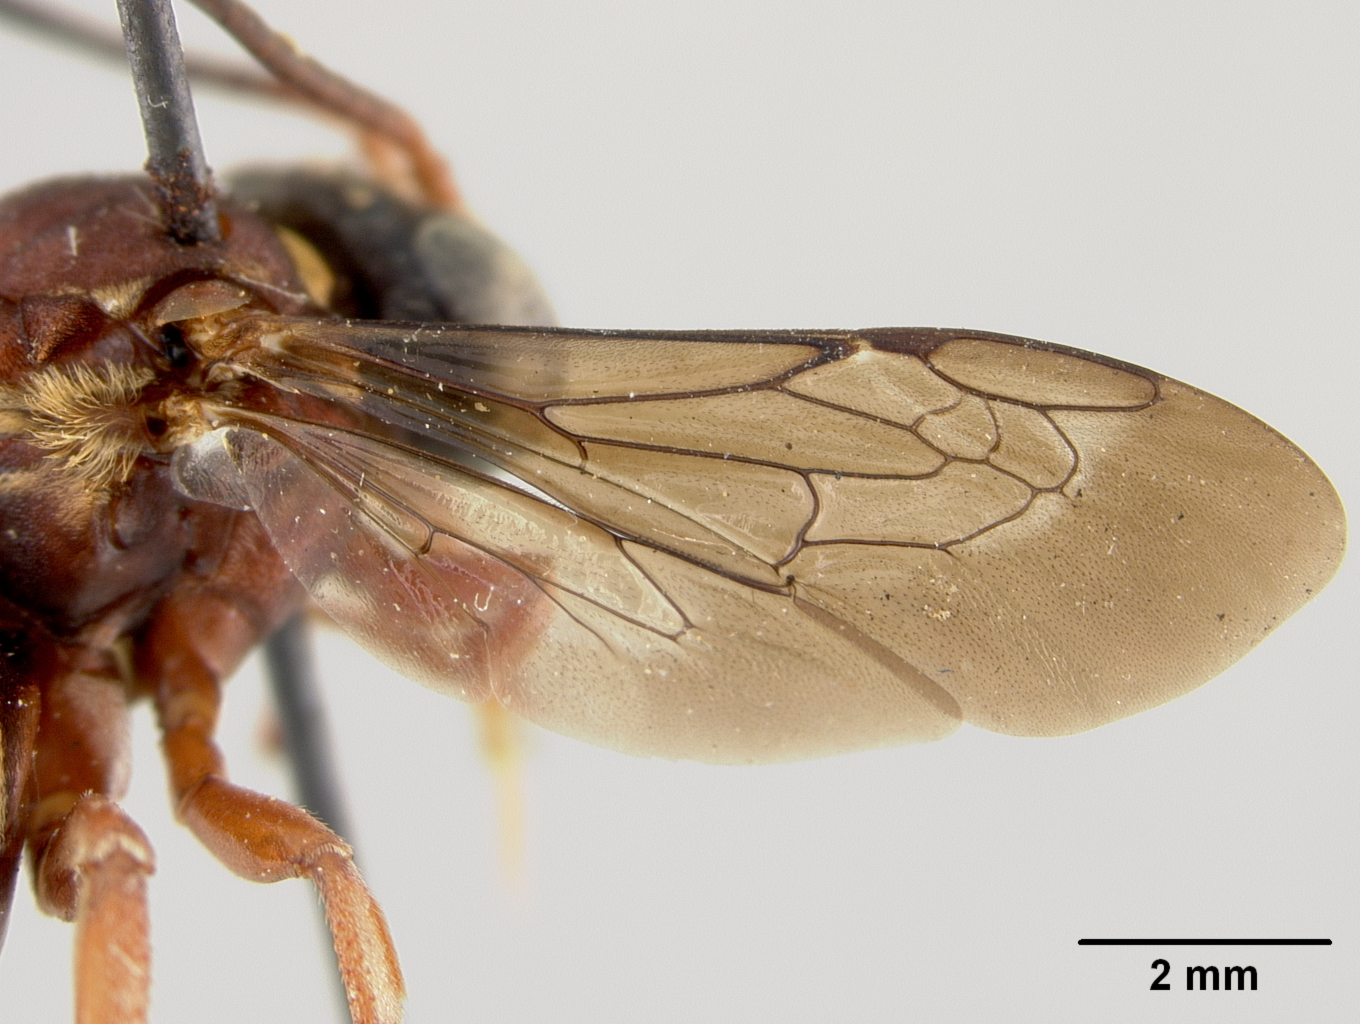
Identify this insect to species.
Triepeolus rufithorax
